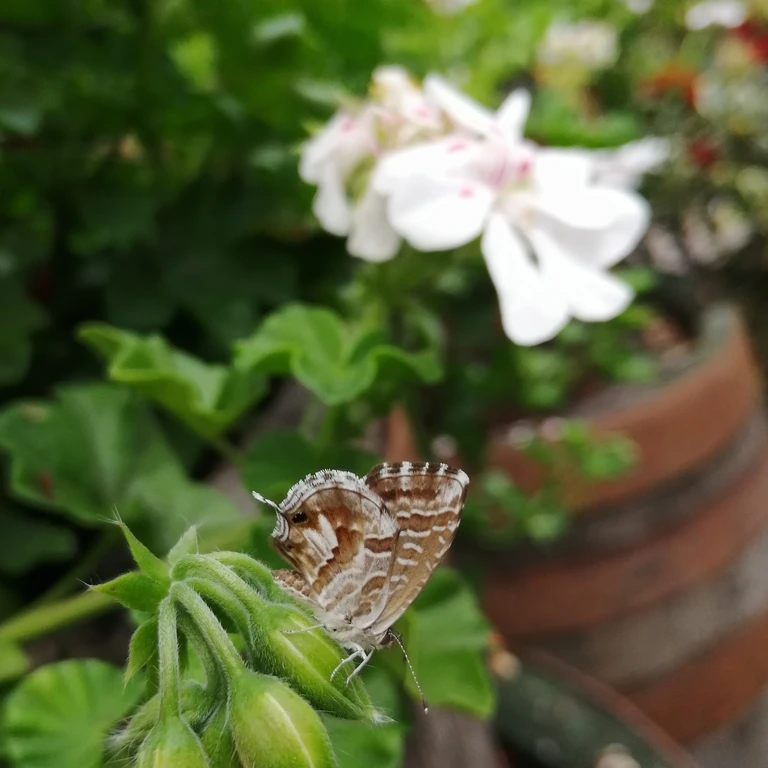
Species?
Cacyreus marshalli
